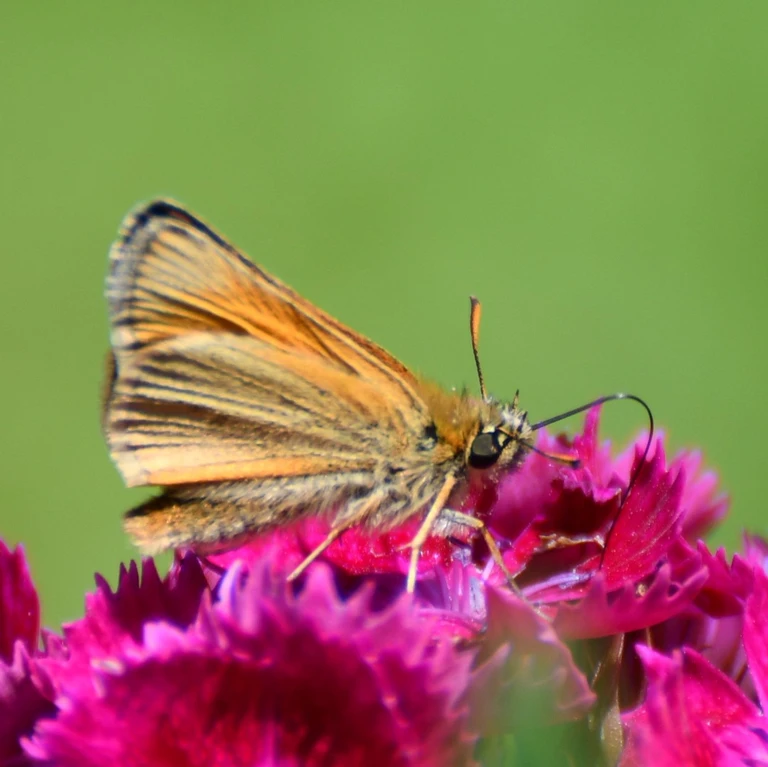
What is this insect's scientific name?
Thymelicus sylvestris
